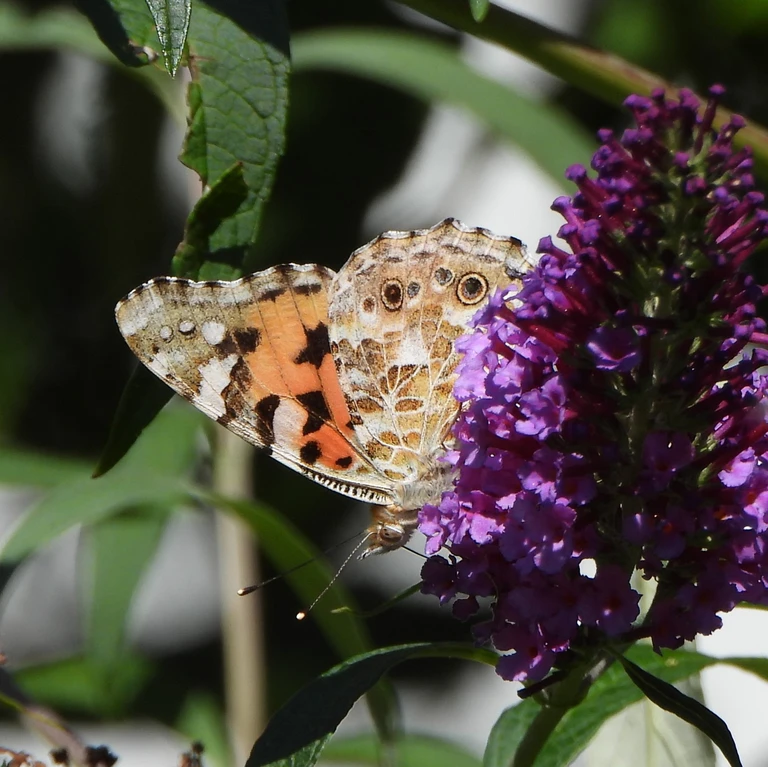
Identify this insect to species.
Vanessa cardui
